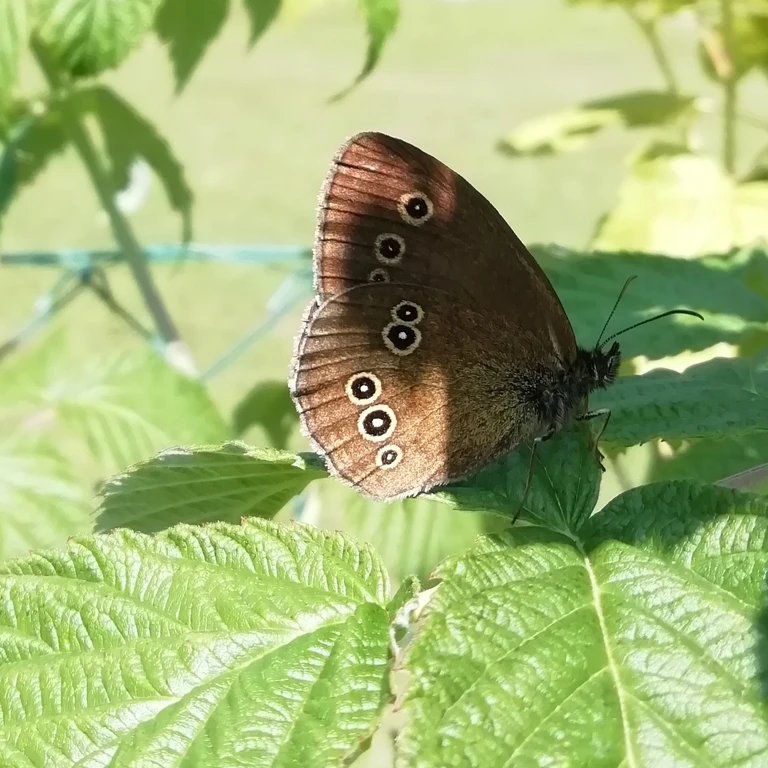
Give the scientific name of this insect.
Aphantopus hyperantus
